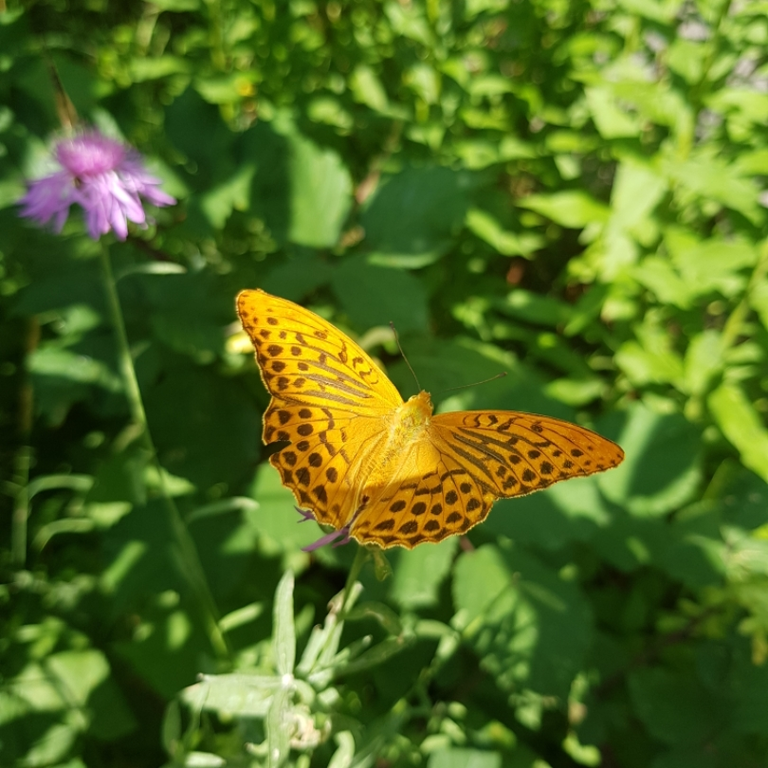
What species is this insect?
Argynnis paphia
